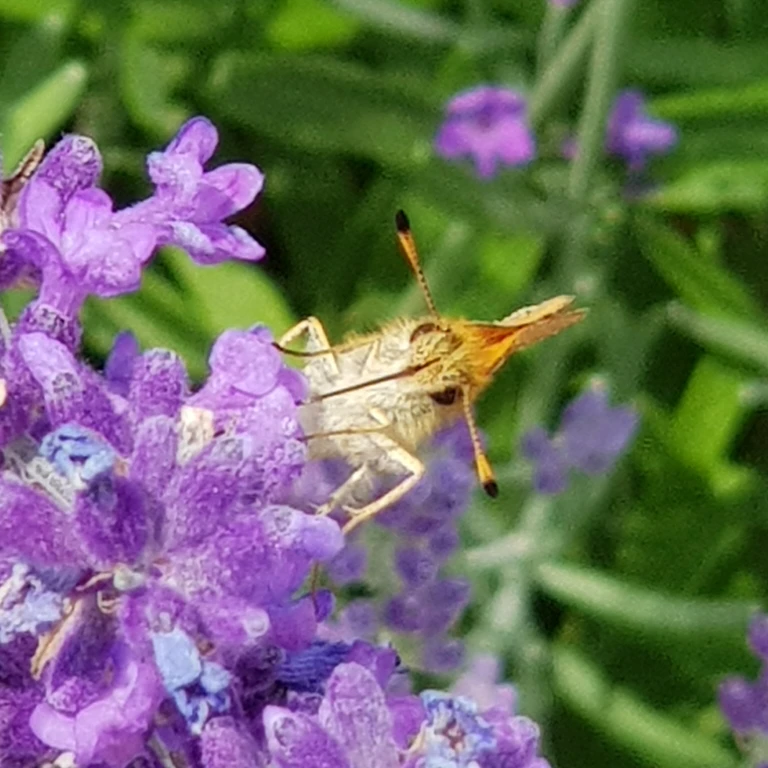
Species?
Thymelicus lineola
